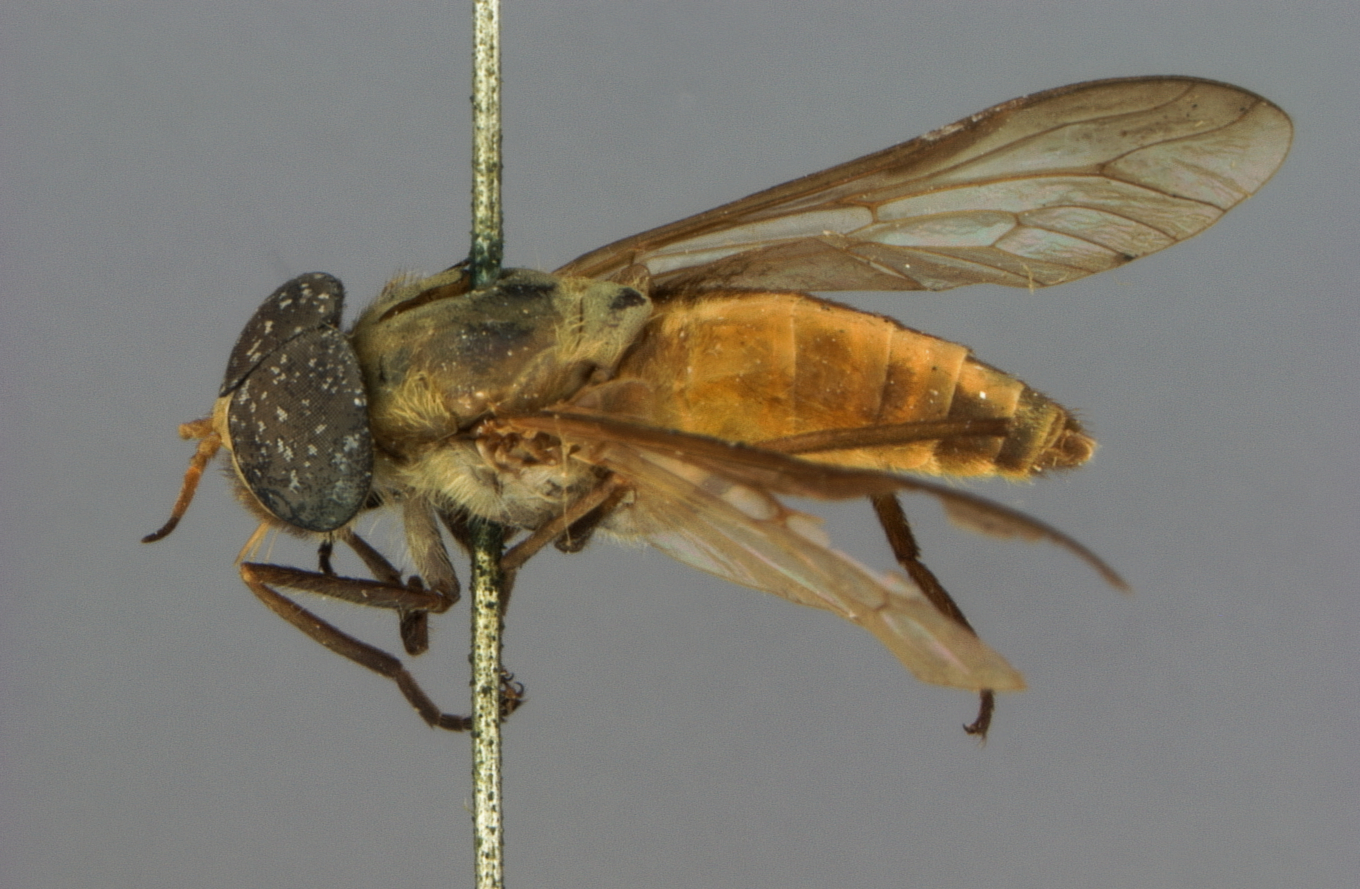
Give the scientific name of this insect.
Cydistomyia insol
